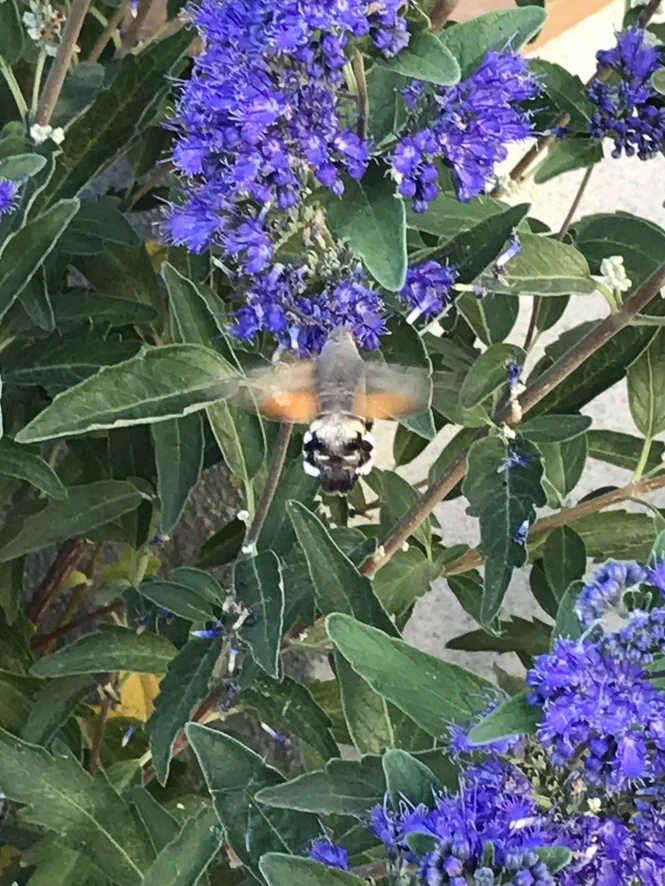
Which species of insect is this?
Macroglossum stellatarum
